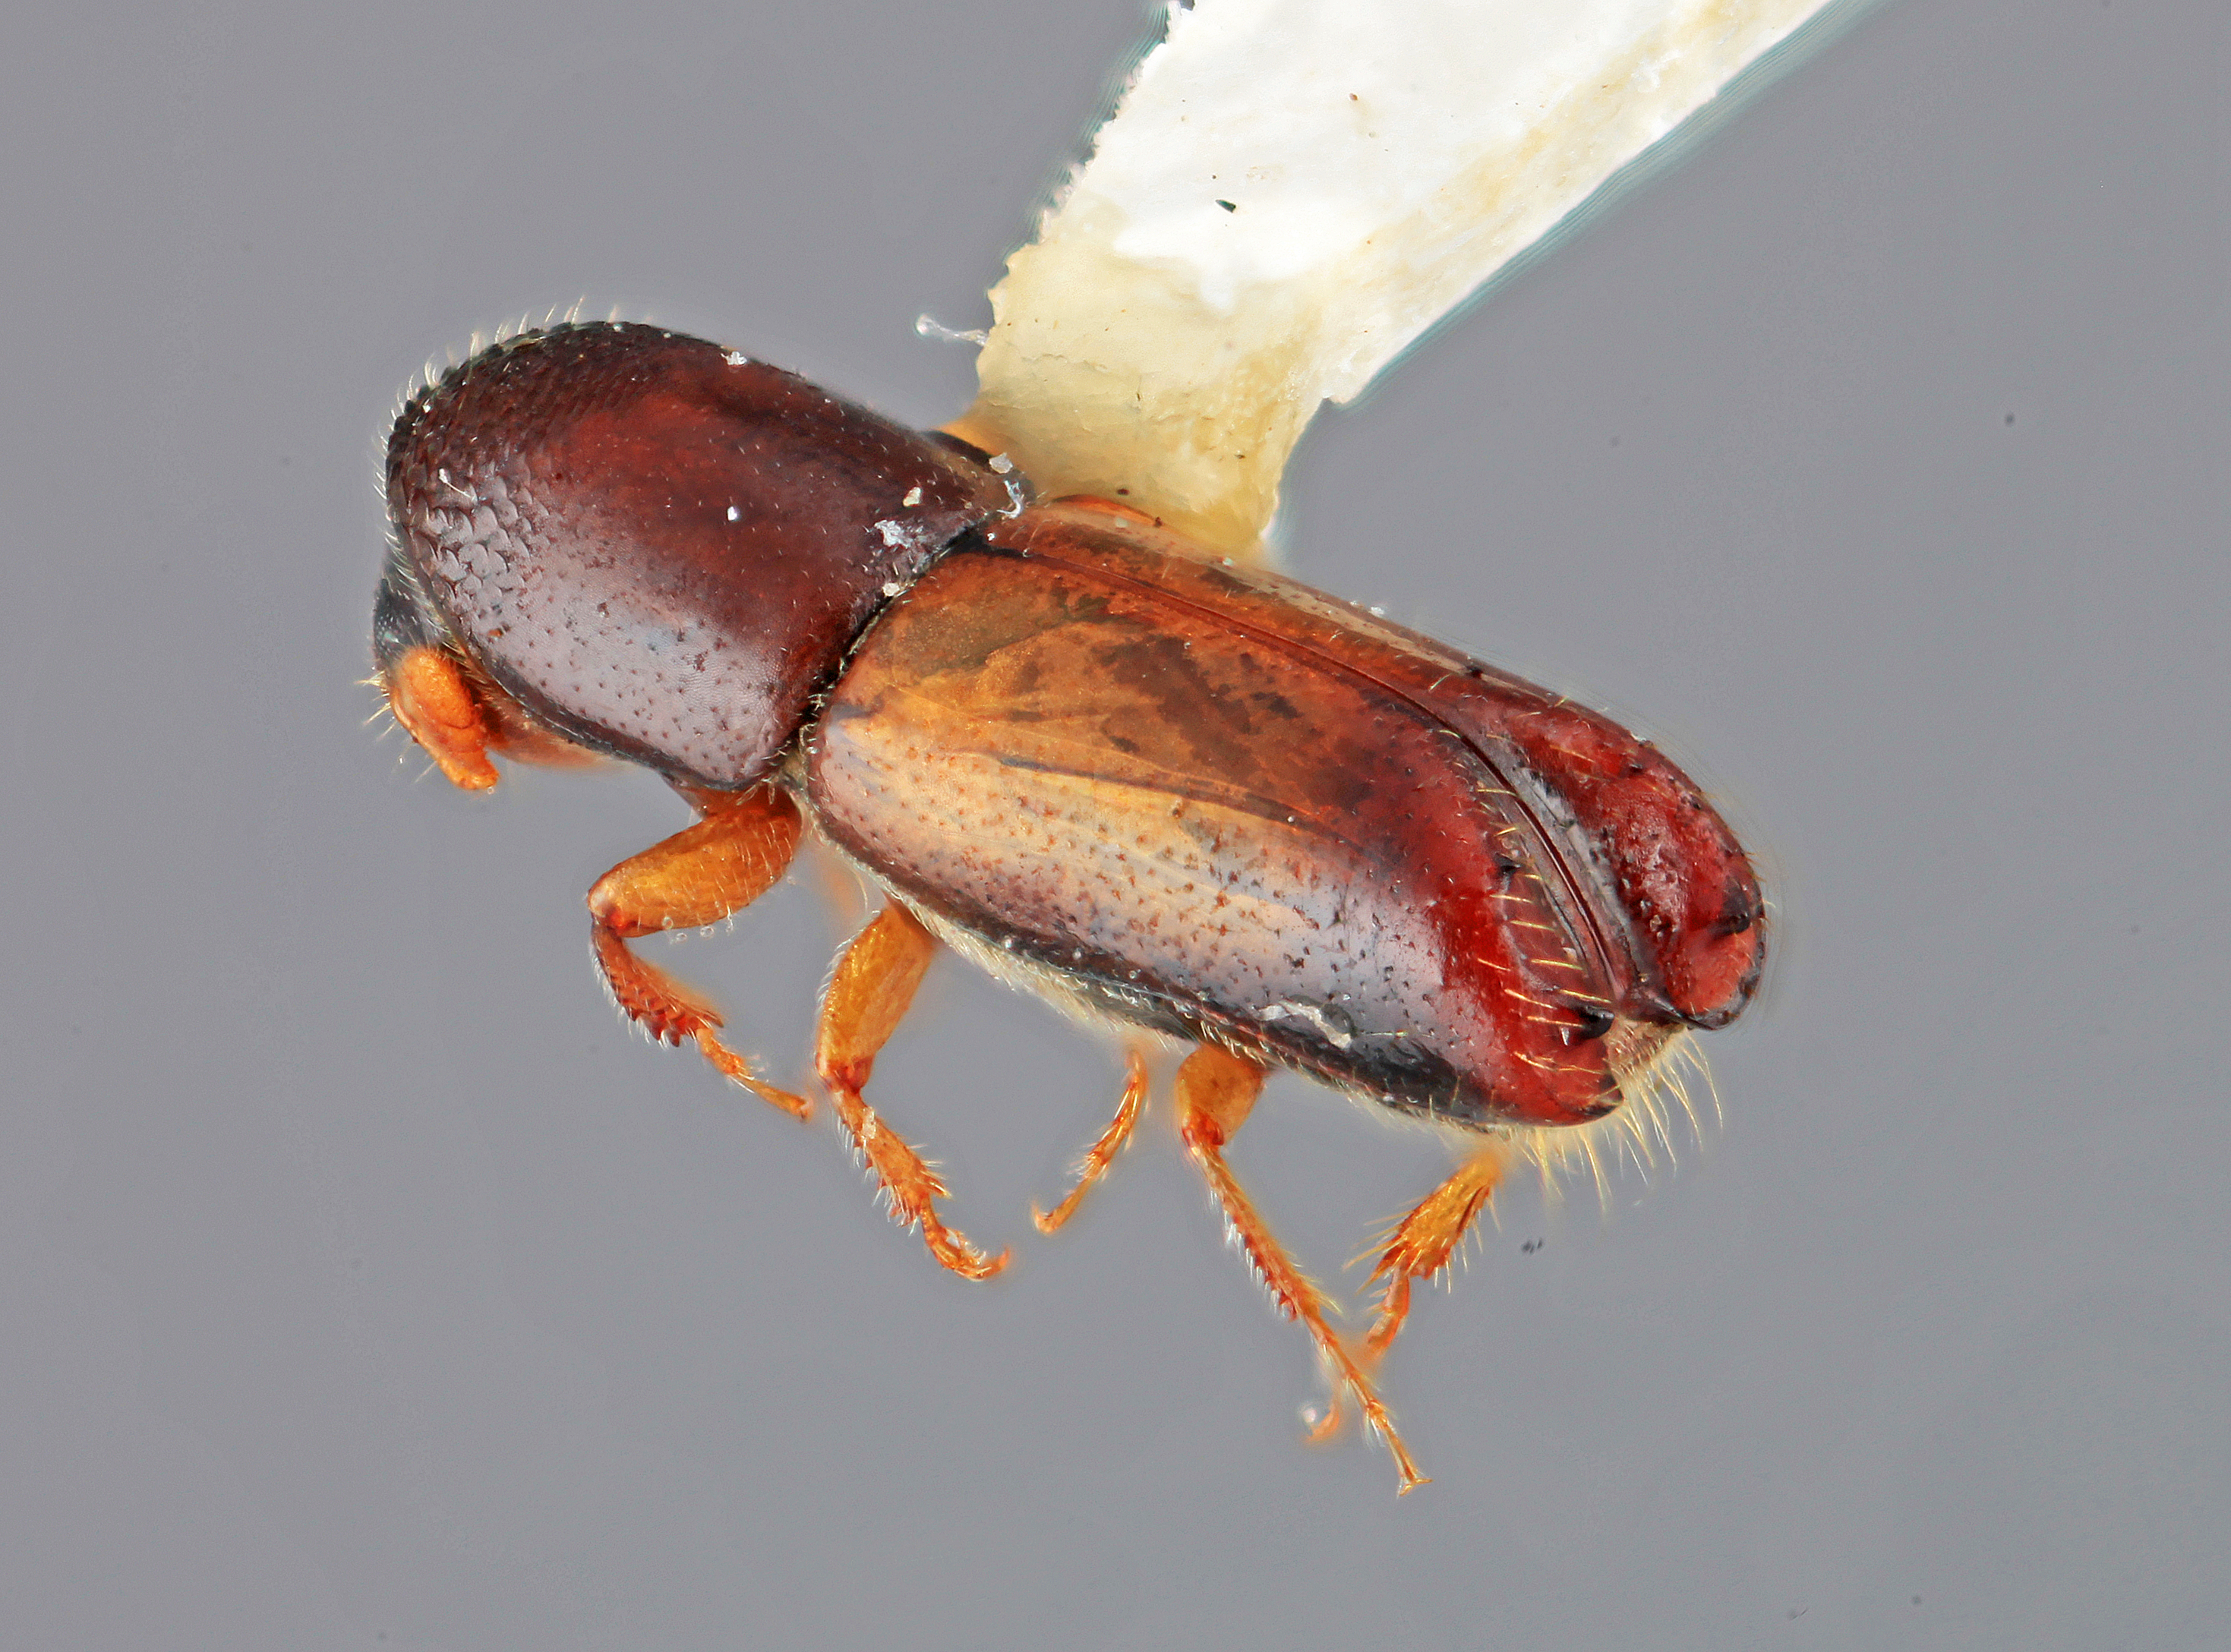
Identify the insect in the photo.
Monarthrum notatum
